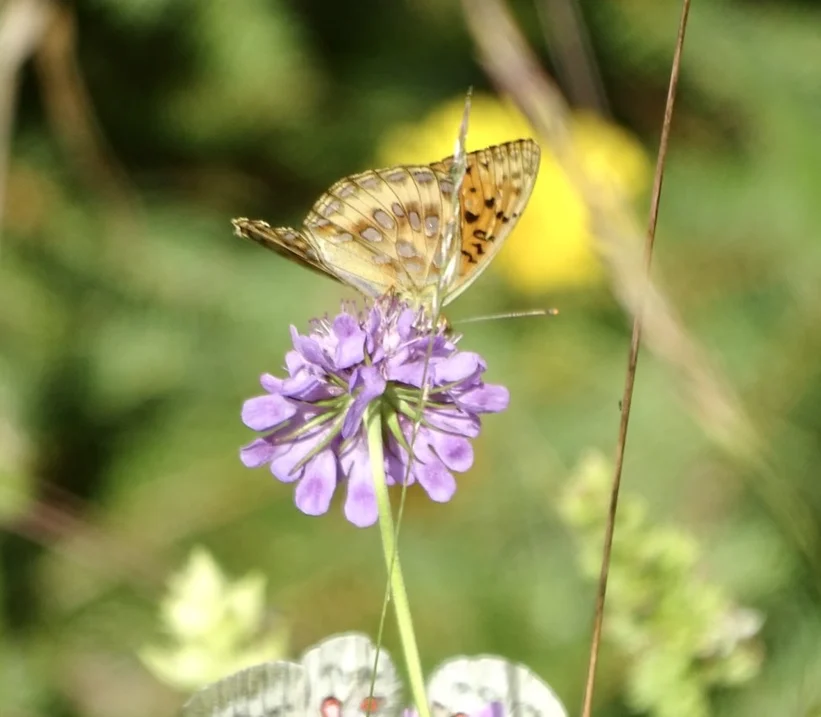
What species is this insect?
Speyeria aglaja
